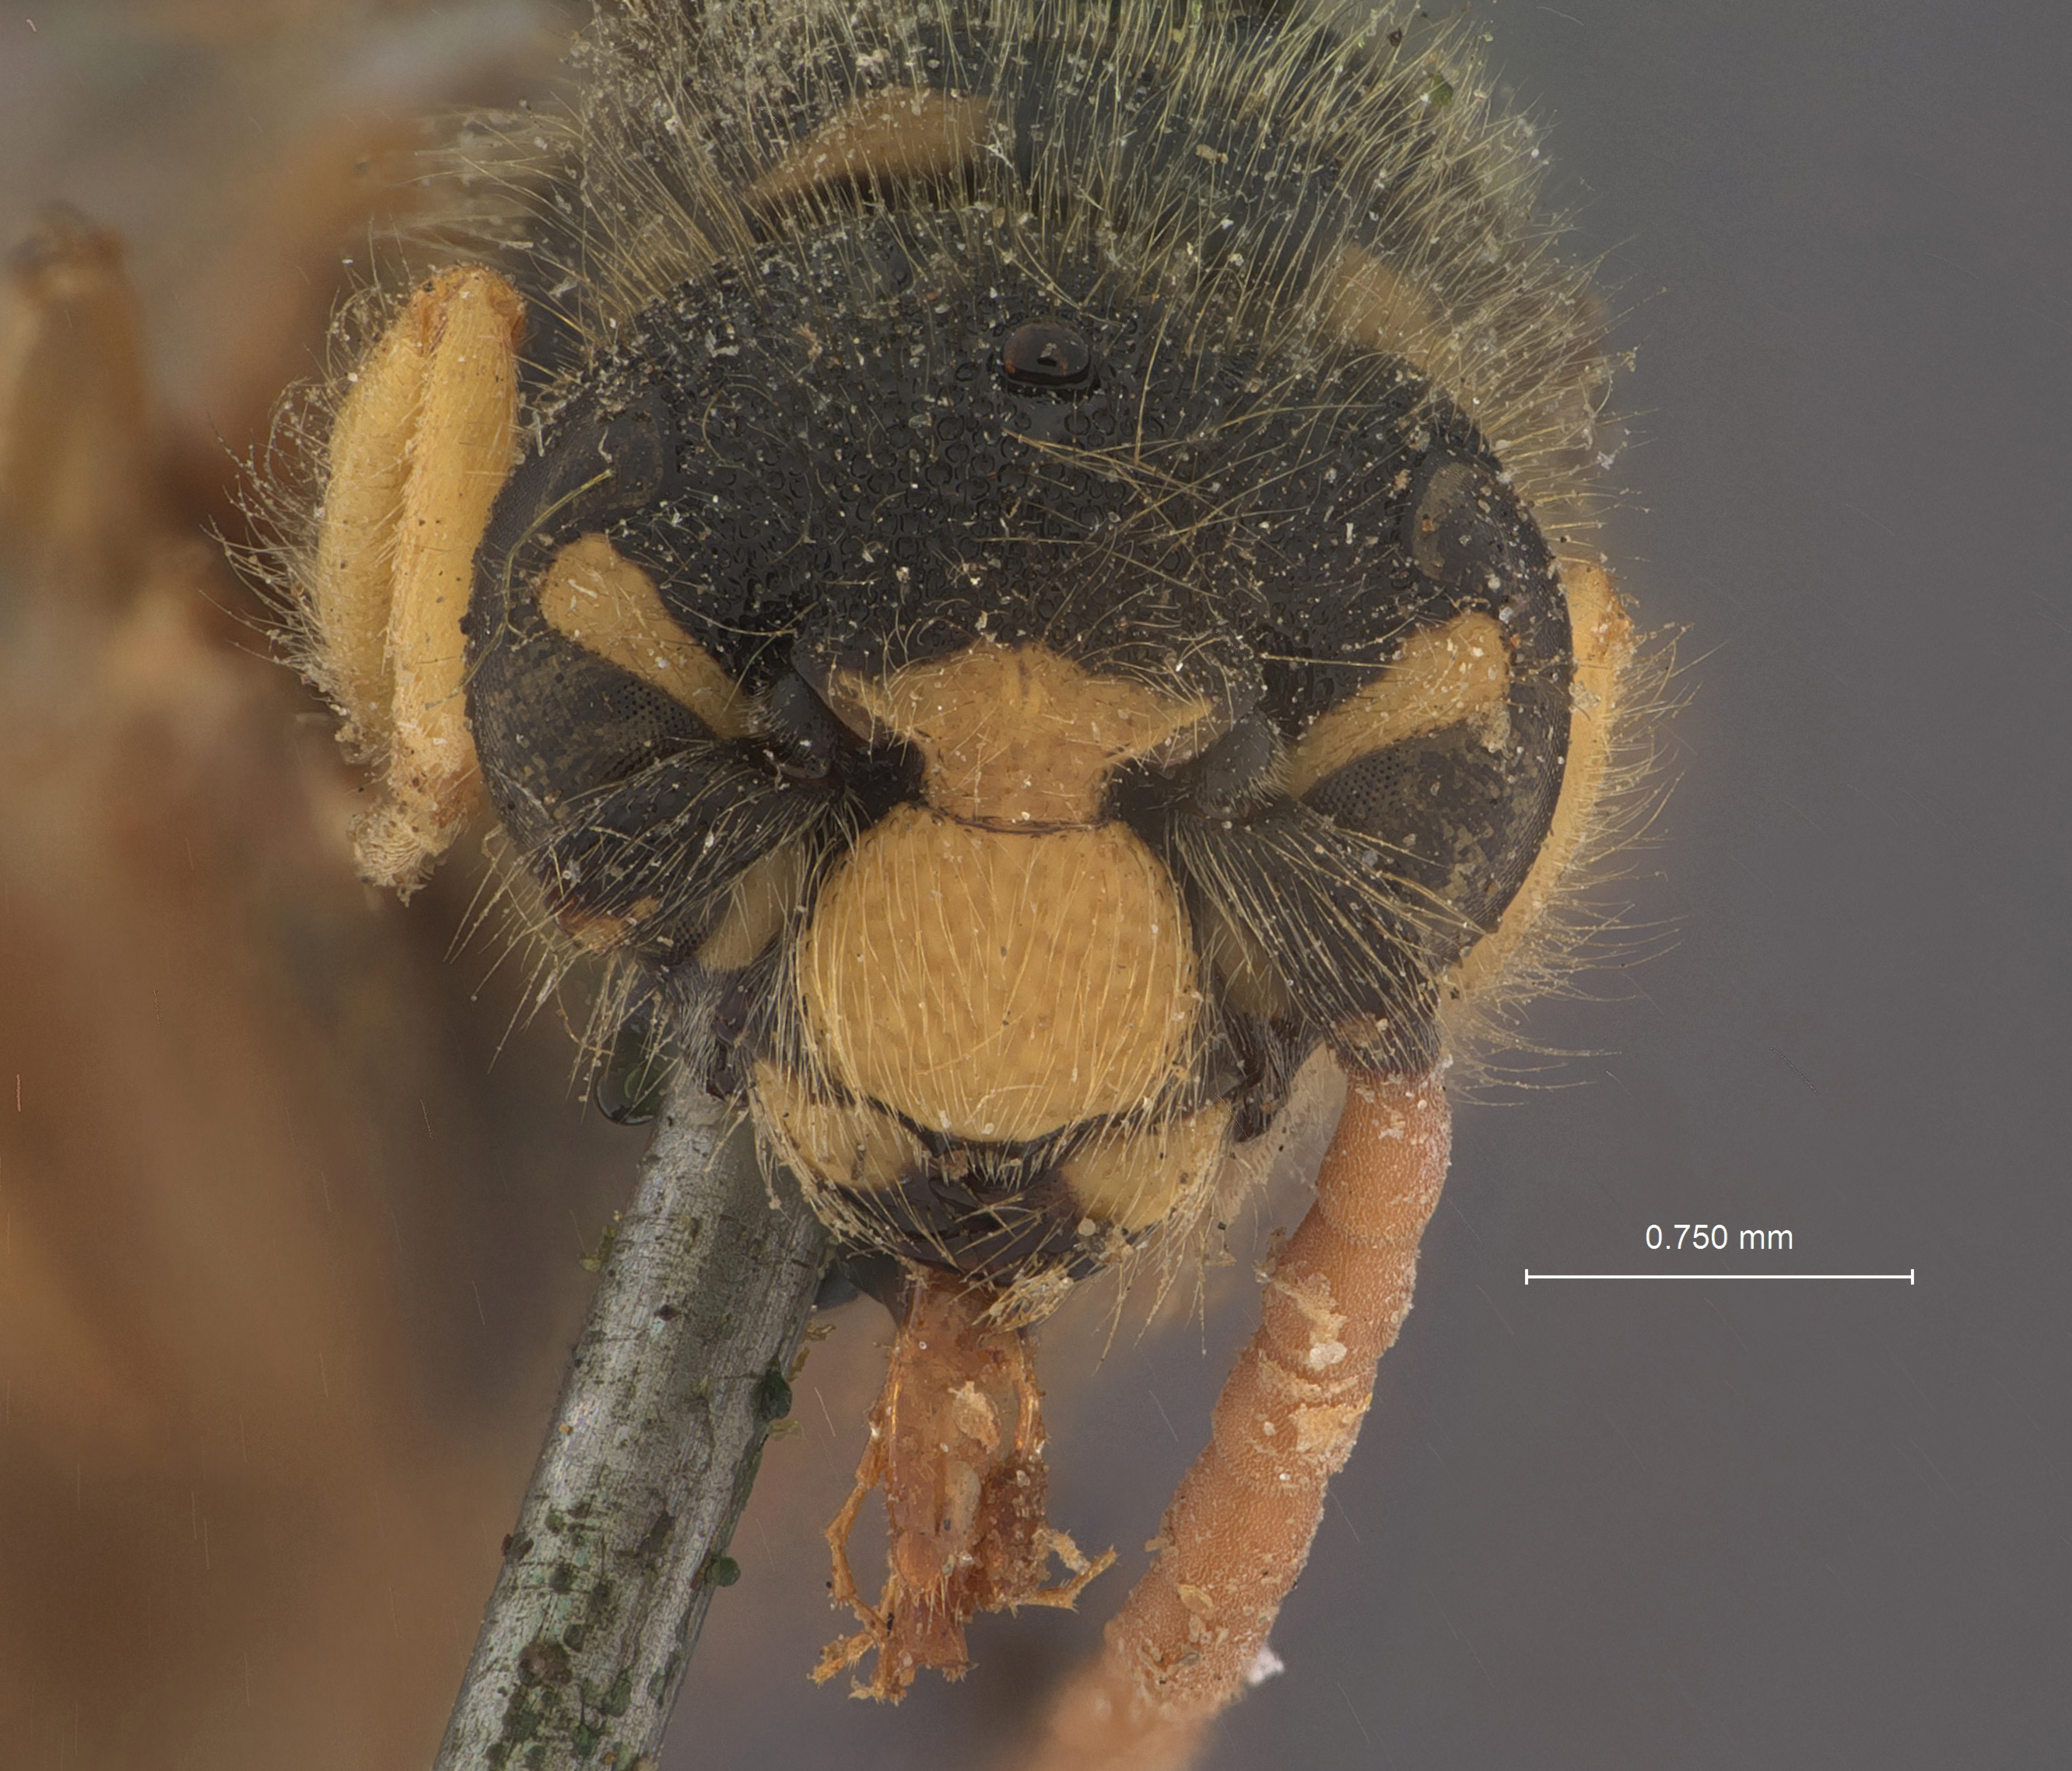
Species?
Sapyga pelopaei
